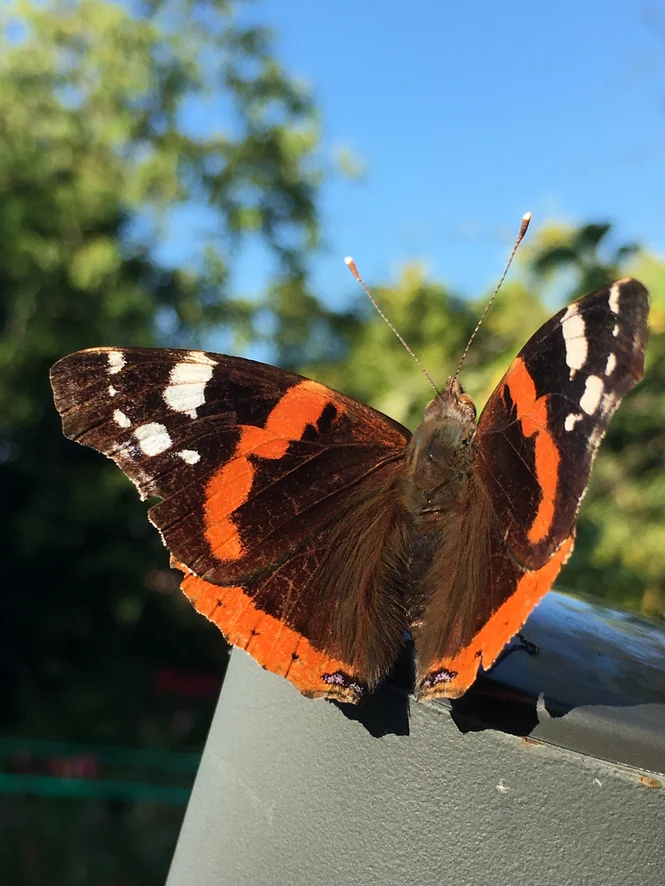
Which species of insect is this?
Vanessa atalanta
